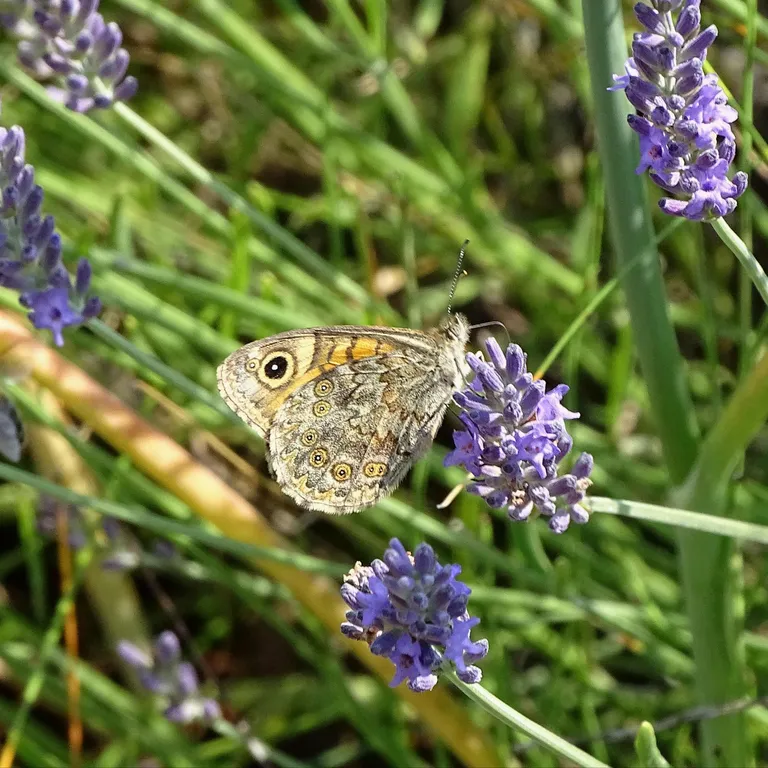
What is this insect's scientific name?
Lasiommata megera (also Pararge megera)
